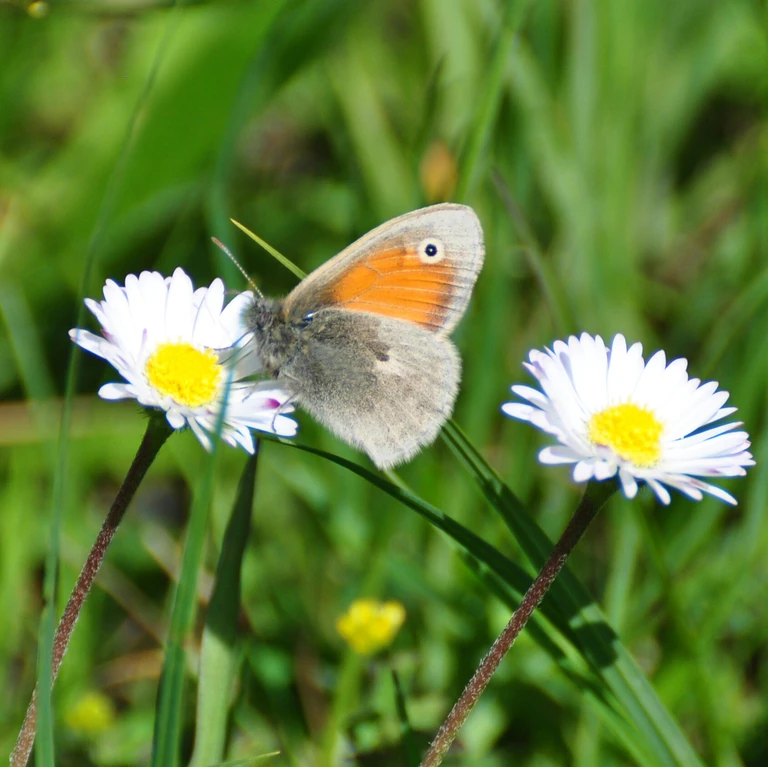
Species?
Coenonympha pamphilus
